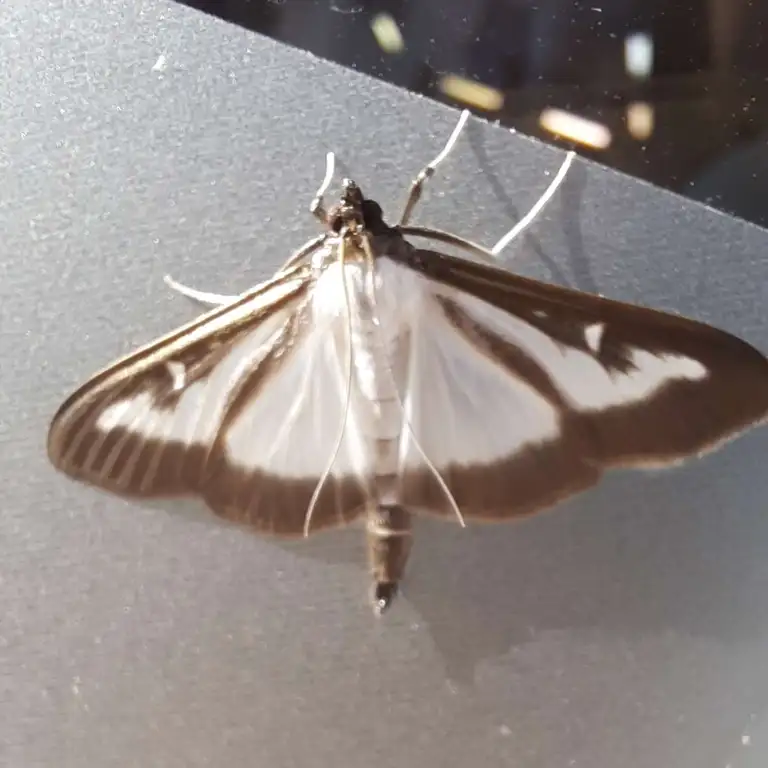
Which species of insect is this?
Cydalima perspectalis
